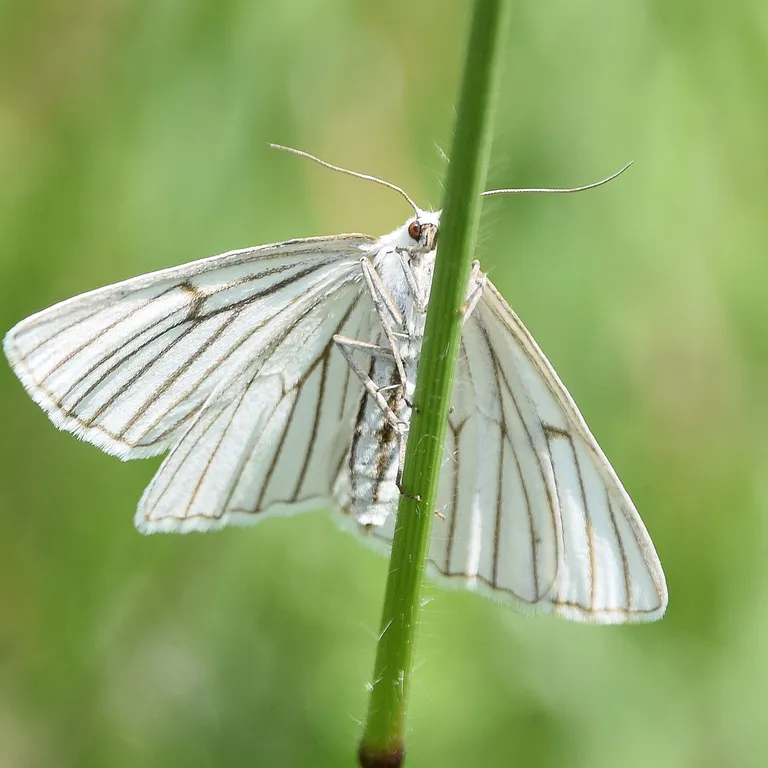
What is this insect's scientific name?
Siona lineata
